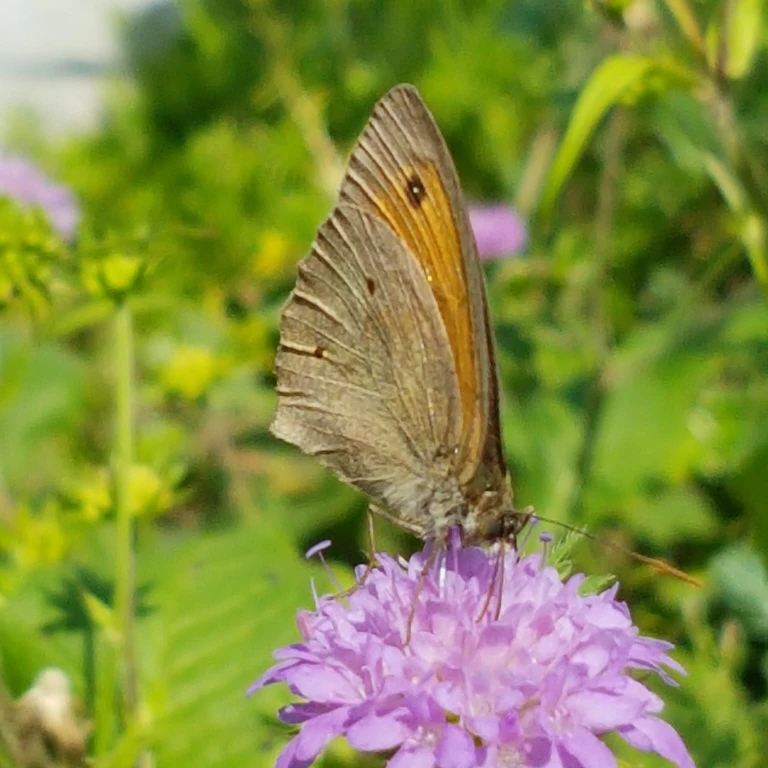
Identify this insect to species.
Maniola jurtina
